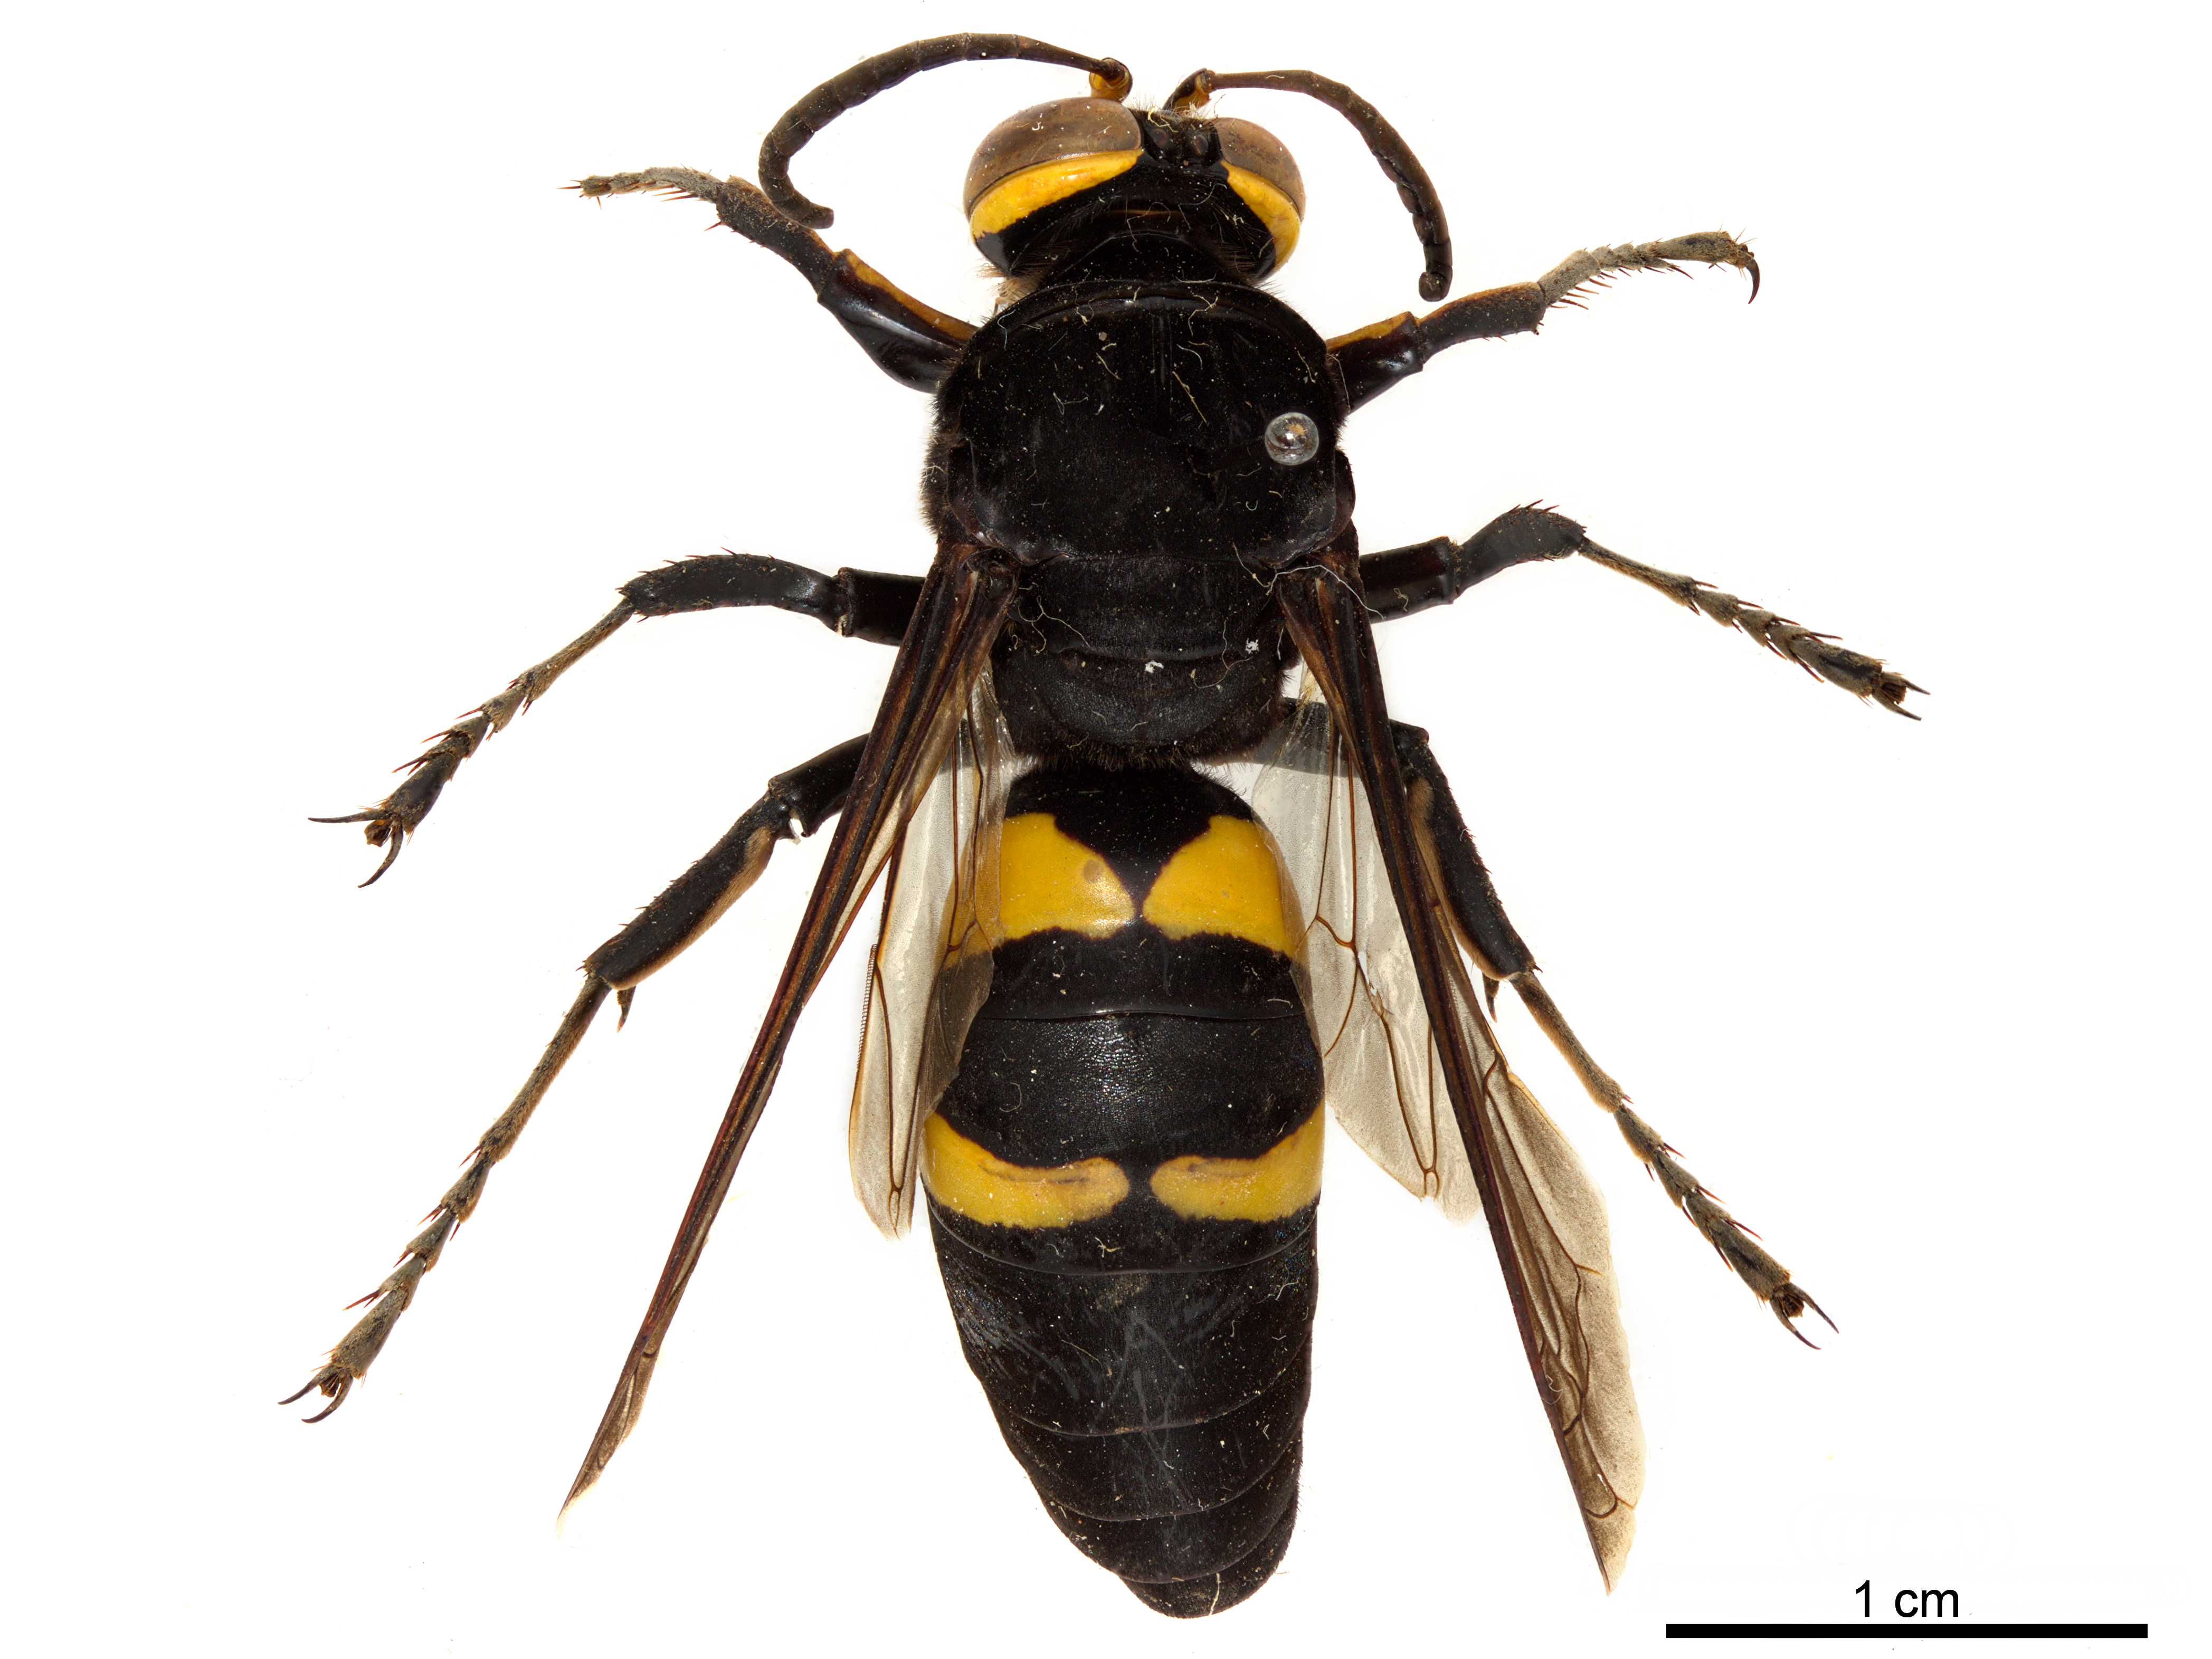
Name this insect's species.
Editha magnifica
